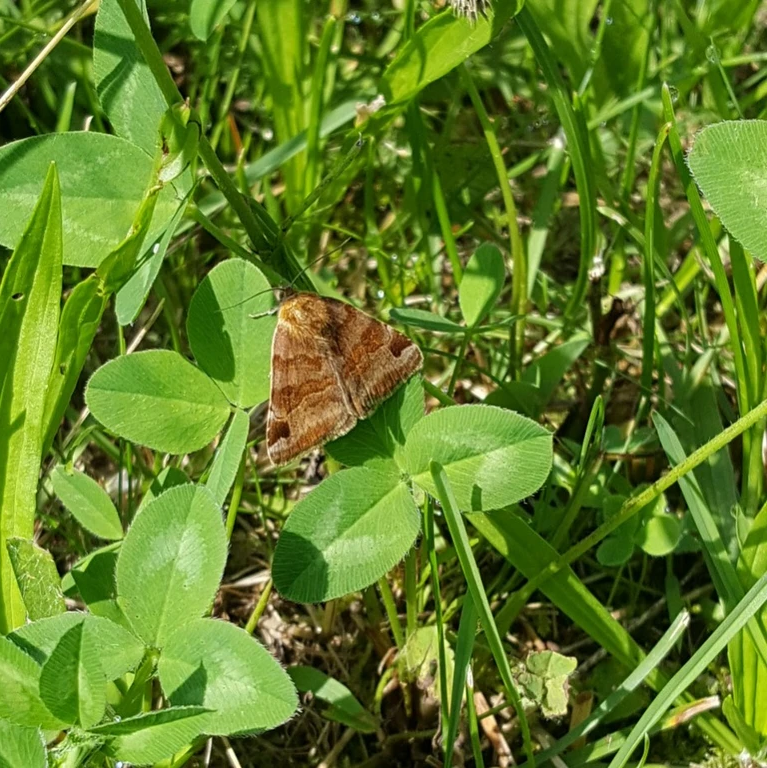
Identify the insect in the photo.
Euclidia glyphica
